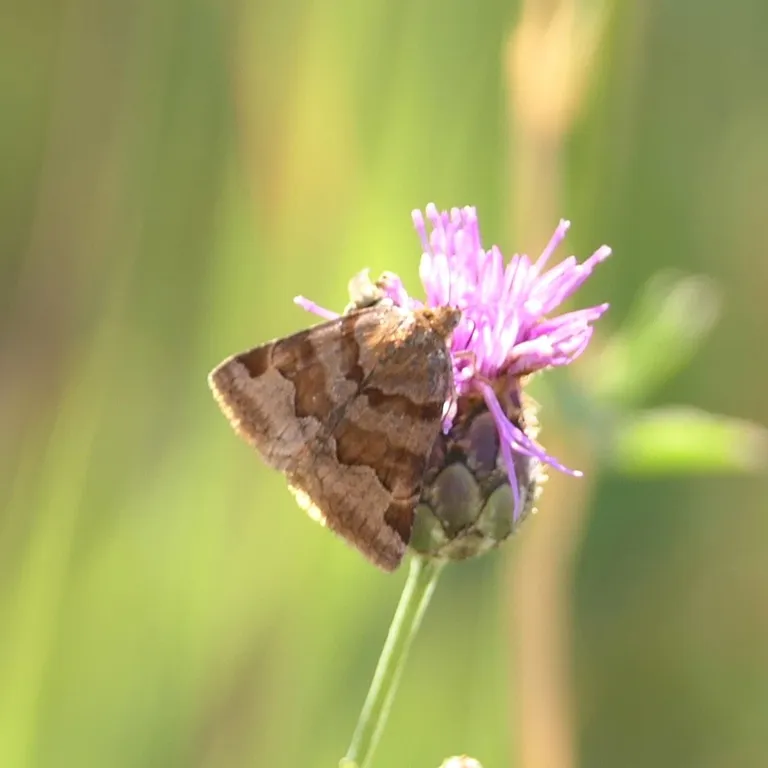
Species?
Euclidia glyphica
